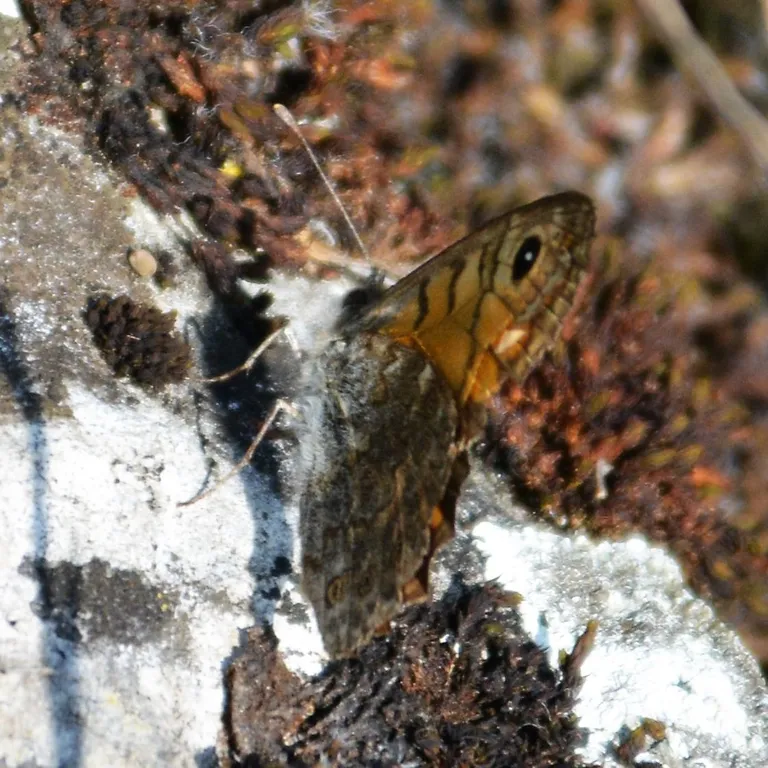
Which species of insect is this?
Lasiommata megera (also Pararge megera)
